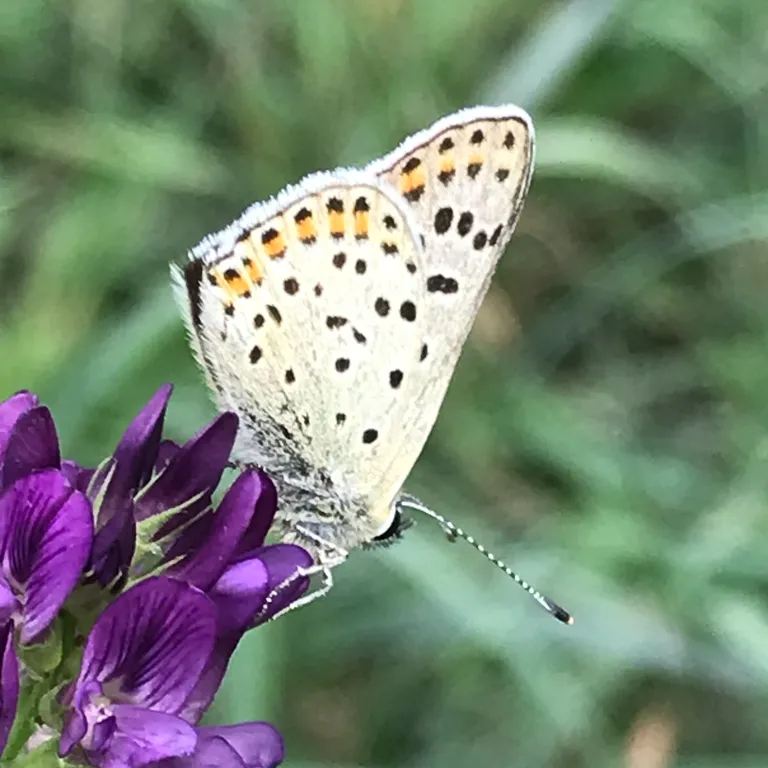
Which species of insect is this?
Lycaena tityrus (also Loweia tityrus)
